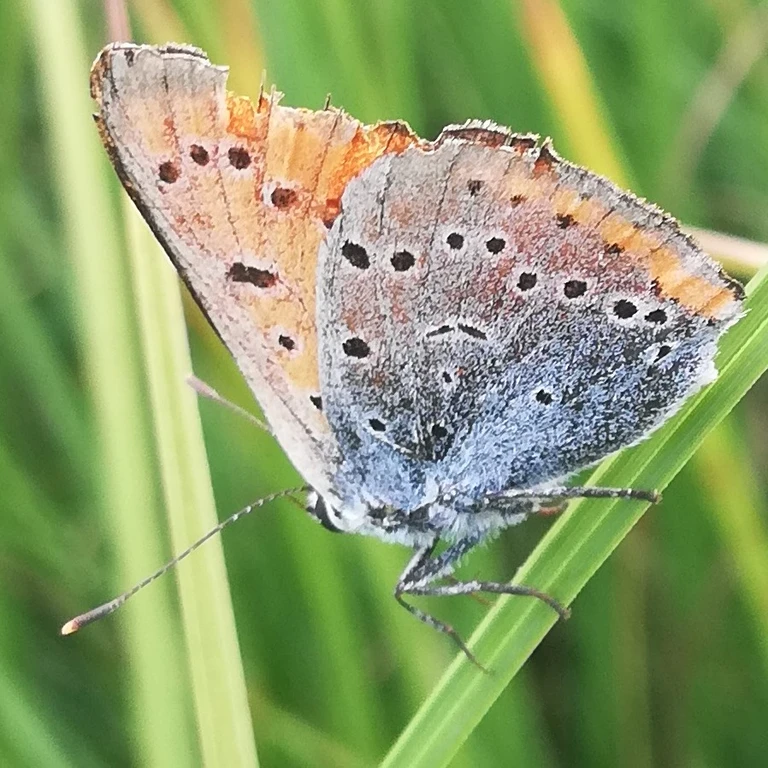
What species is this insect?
Lycaena dispar
